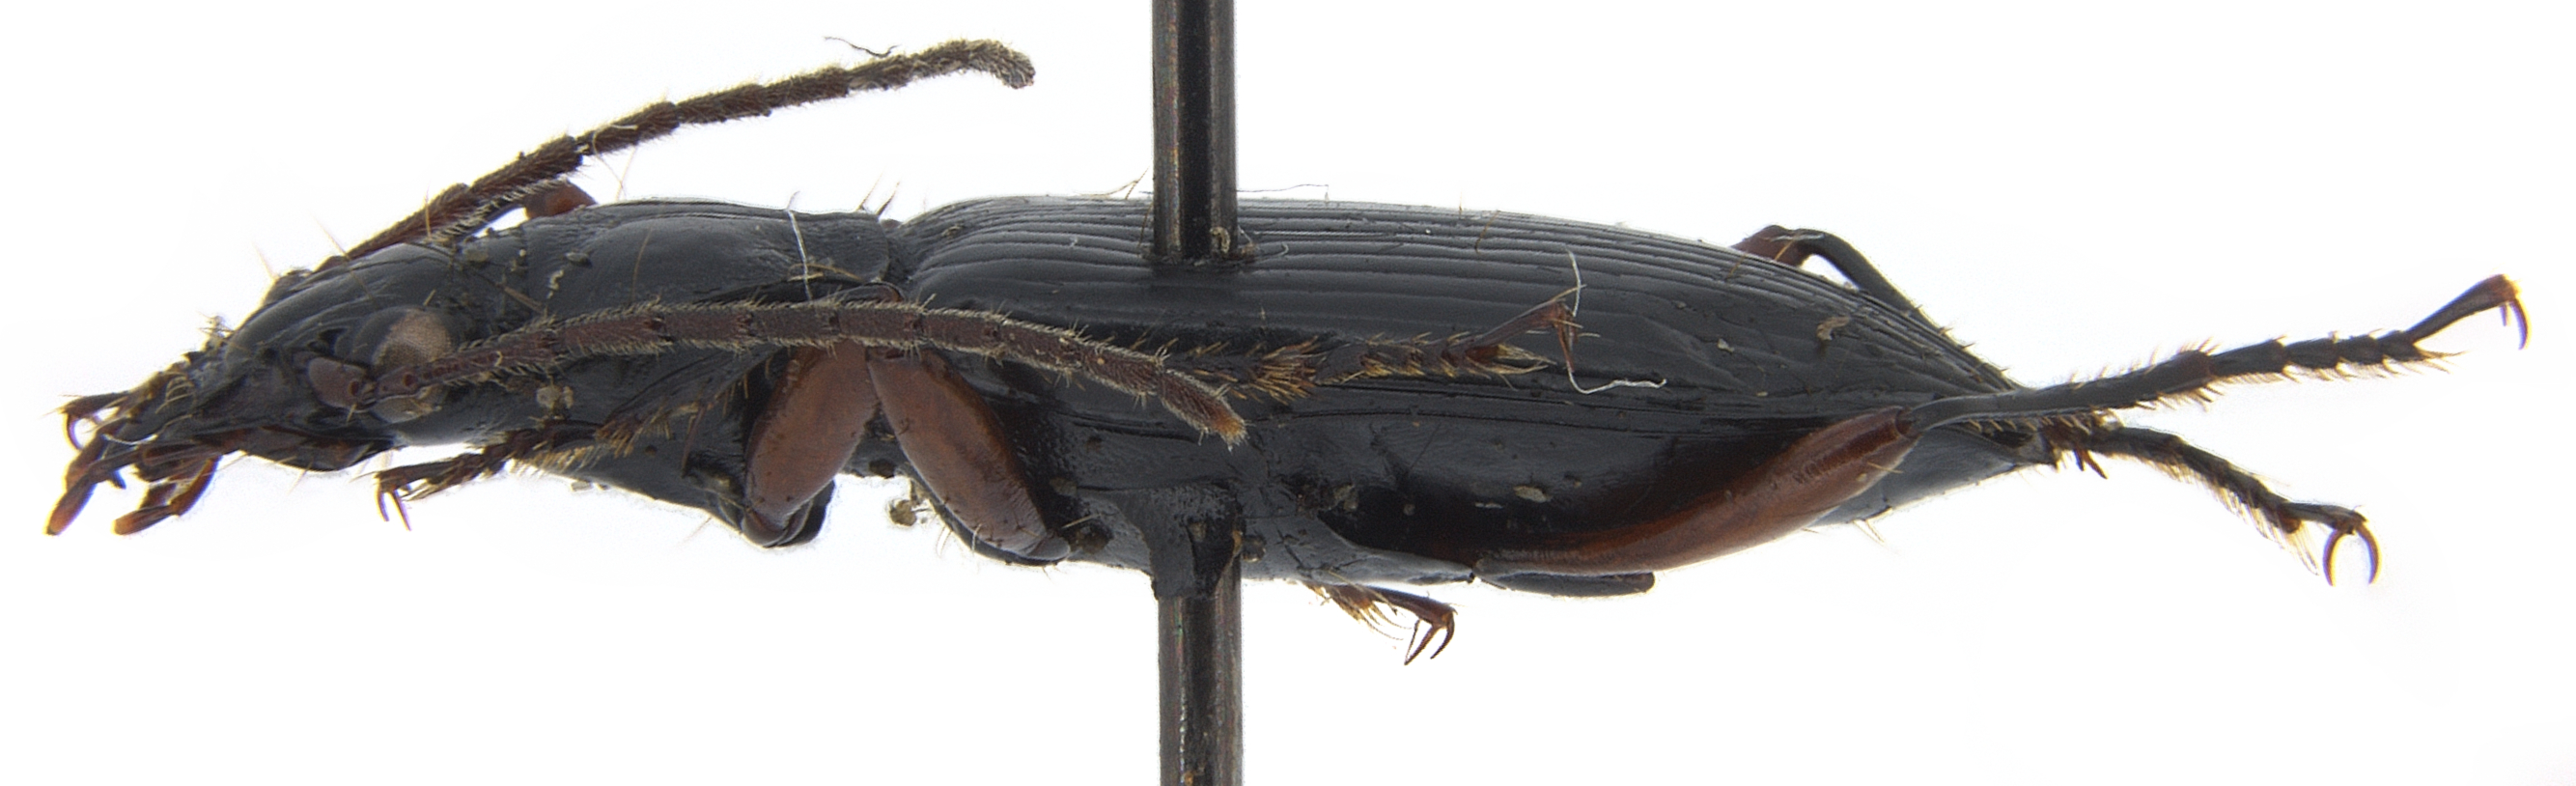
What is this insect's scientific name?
Diplous caligatus
